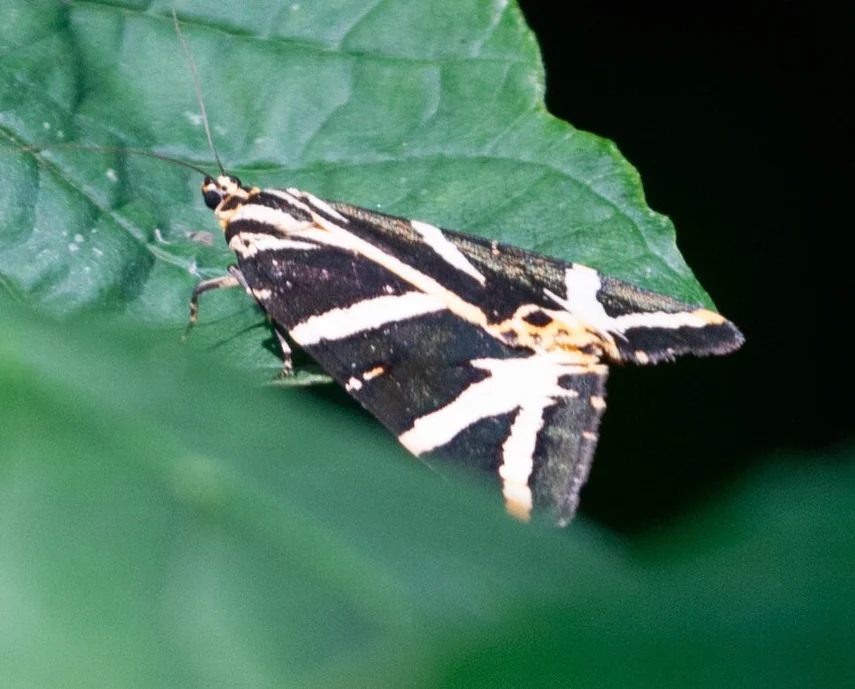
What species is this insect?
Euplagia quadripunctaria
